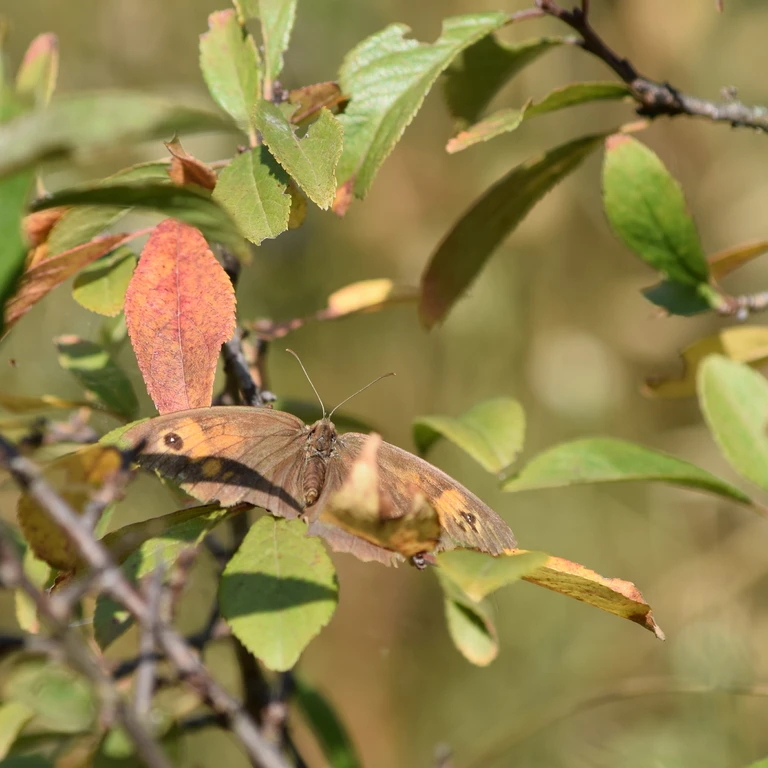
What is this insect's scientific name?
Maniola jurtina
